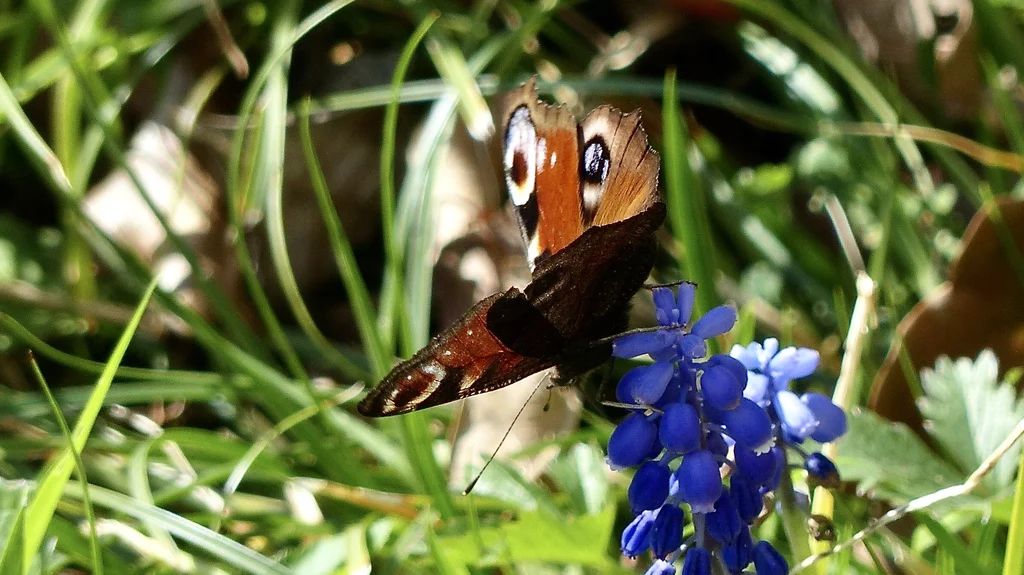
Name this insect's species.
Aglais io
